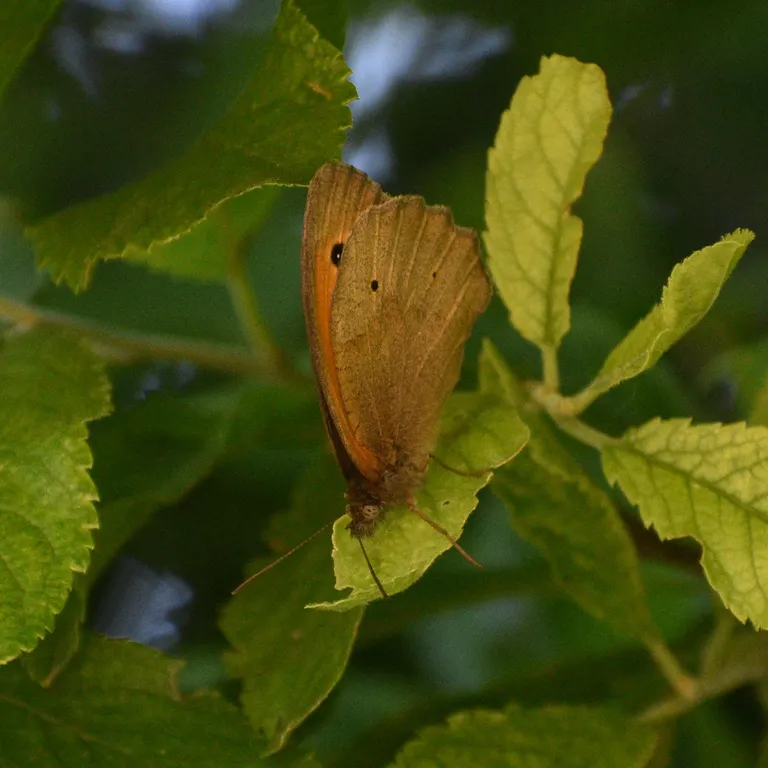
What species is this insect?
Maniola jurtina
